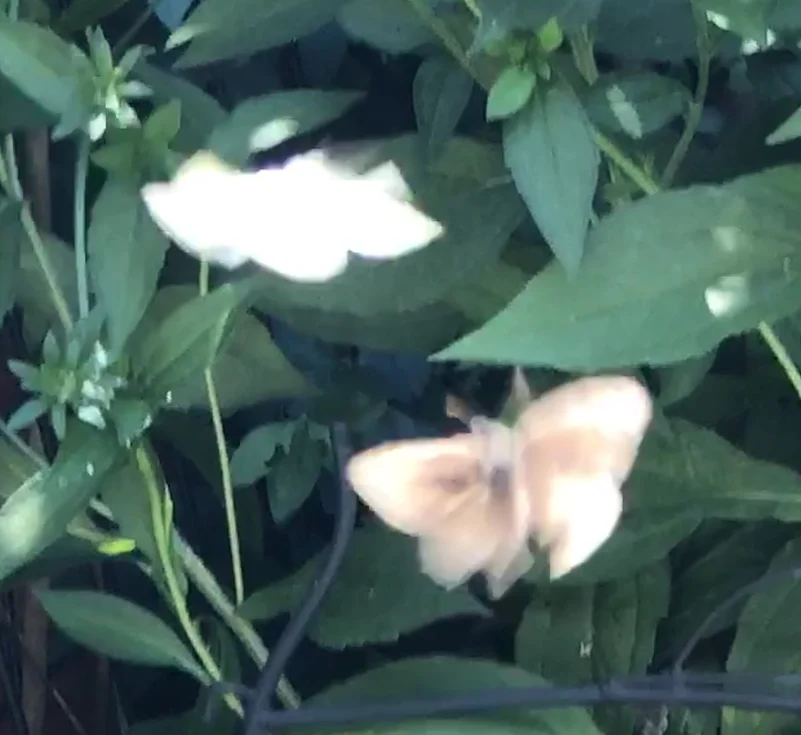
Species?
Maniola jurtina
